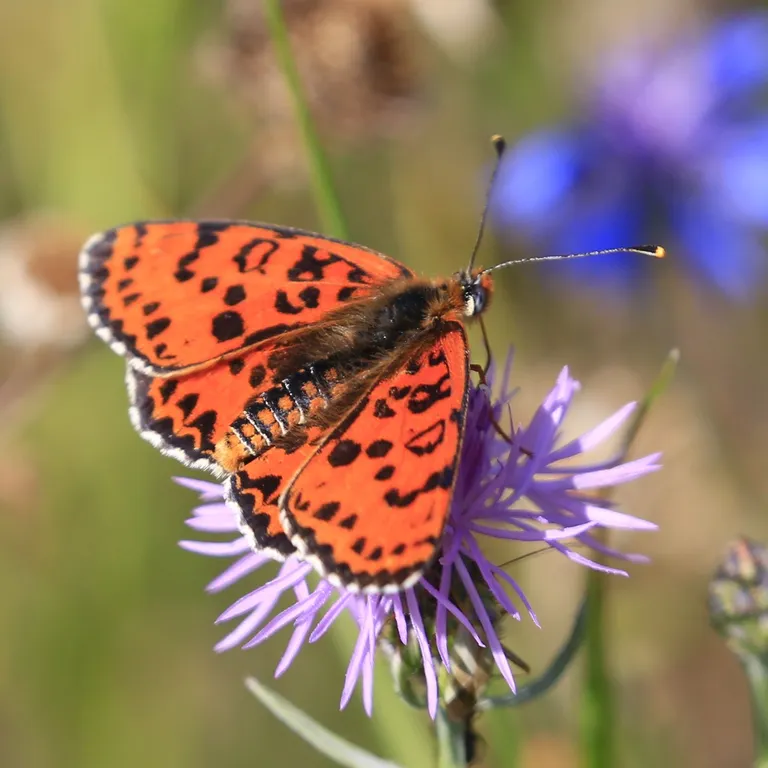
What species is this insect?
Melitaea didyma
